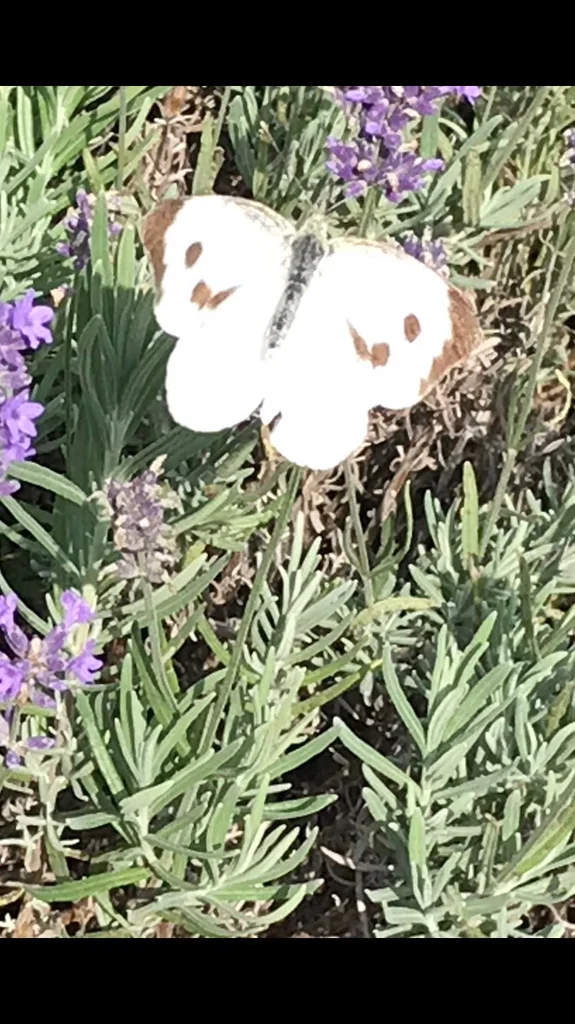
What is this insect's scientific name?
Pieris brassicae
